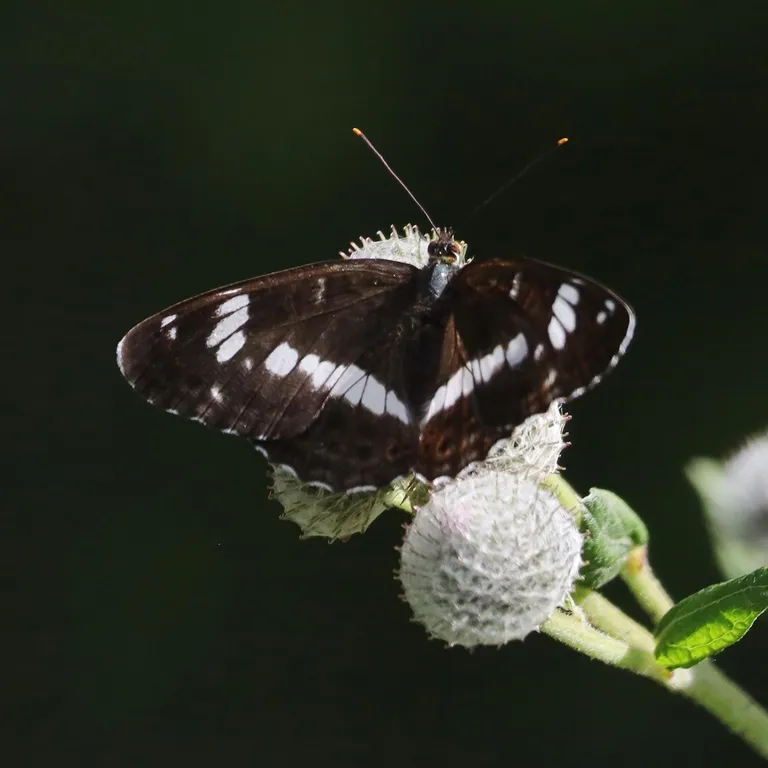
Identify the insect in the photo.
Limenitis camilla (also Ladoga camilla)
